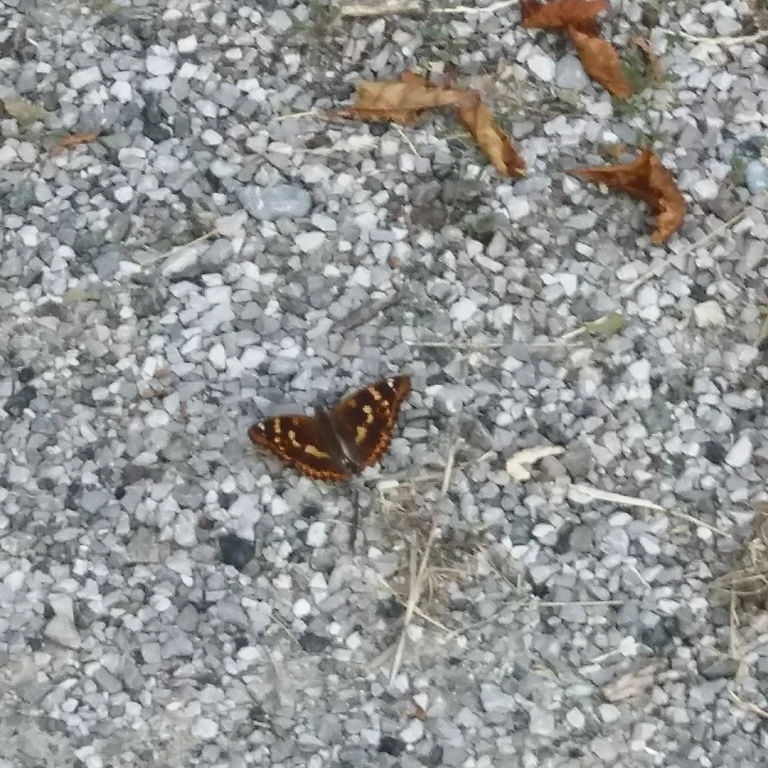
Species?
Apatura ilia
